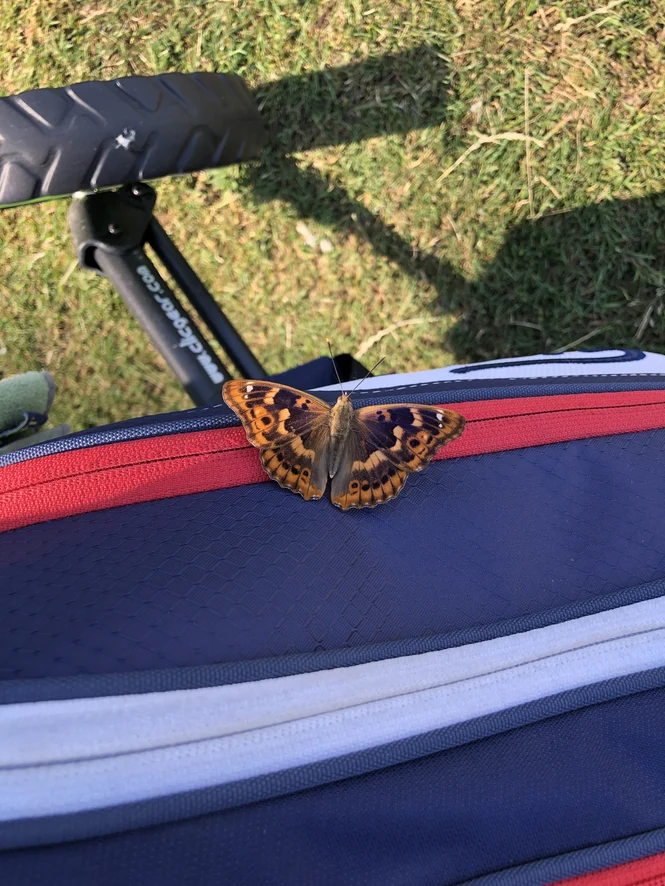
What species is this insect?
Apatura ilia
